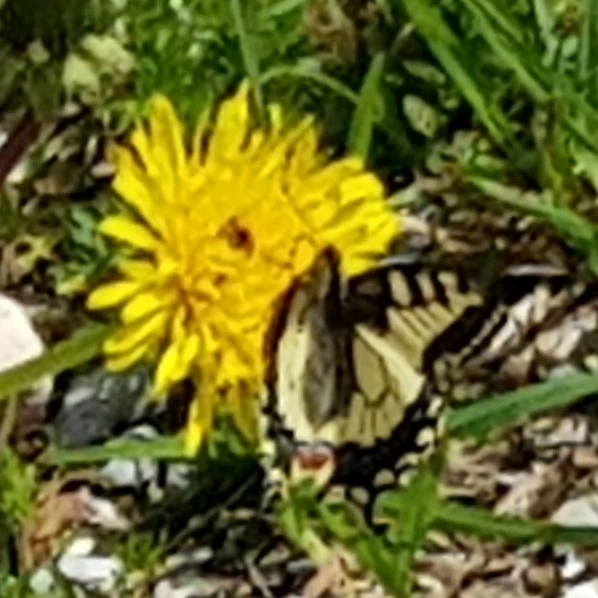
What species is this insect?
Papilio machaon
